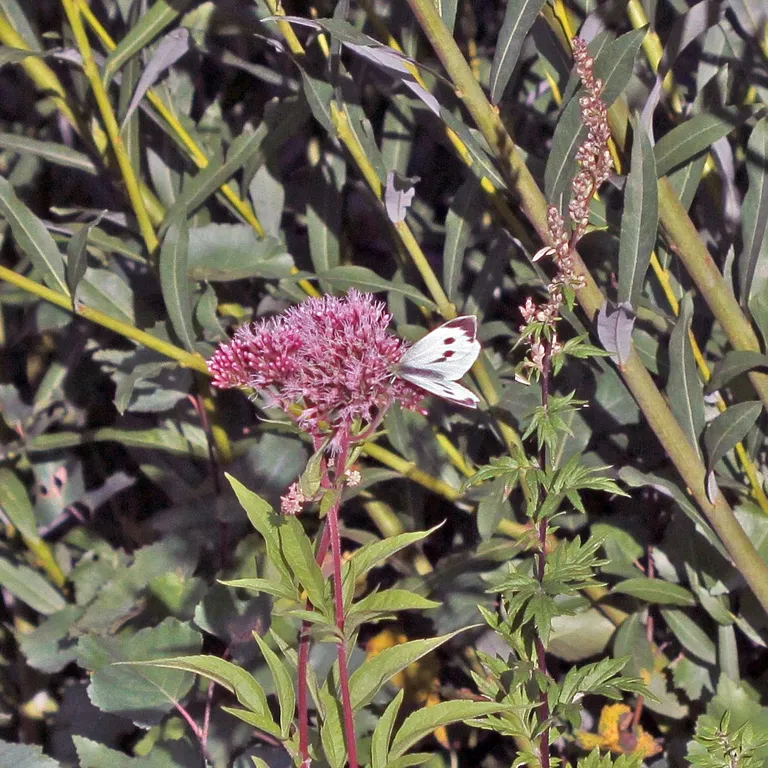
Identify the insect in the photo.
Pieris brassicae
